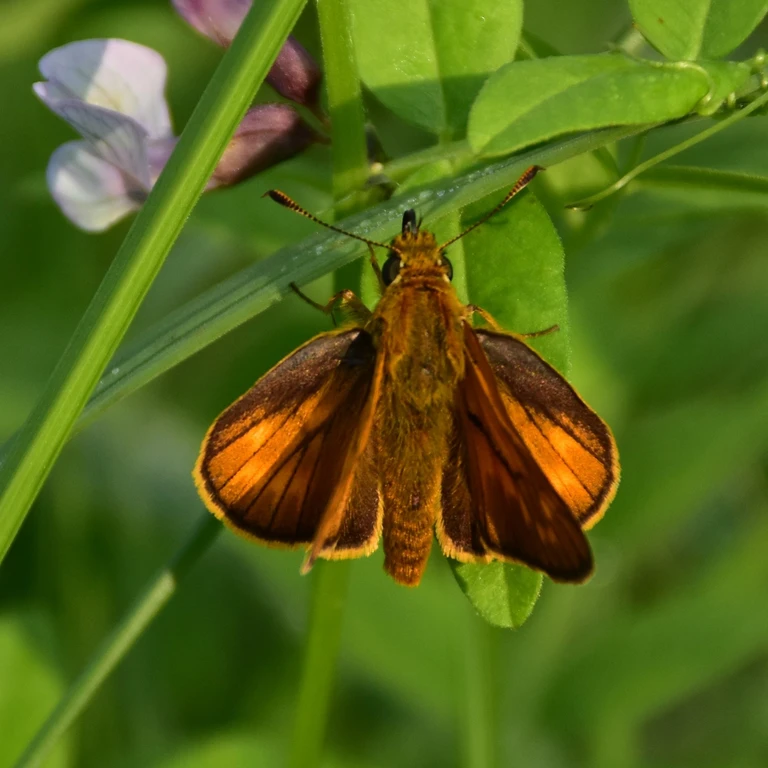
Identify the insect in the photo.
Ochlodes sylvanus (also Ochlodes venata)
